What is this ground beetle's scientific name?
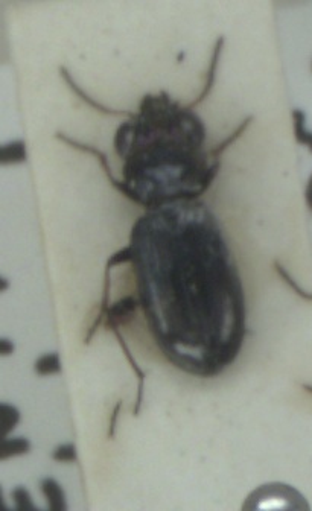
Notiophilus palustris
